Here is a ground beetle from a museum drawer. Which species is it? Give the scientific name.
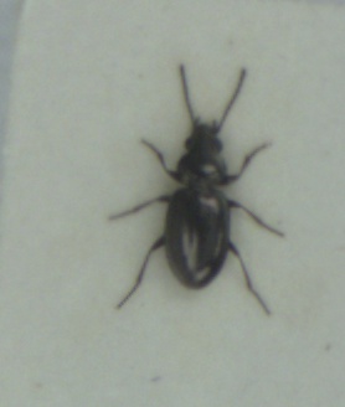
Bembidion nigricorne
